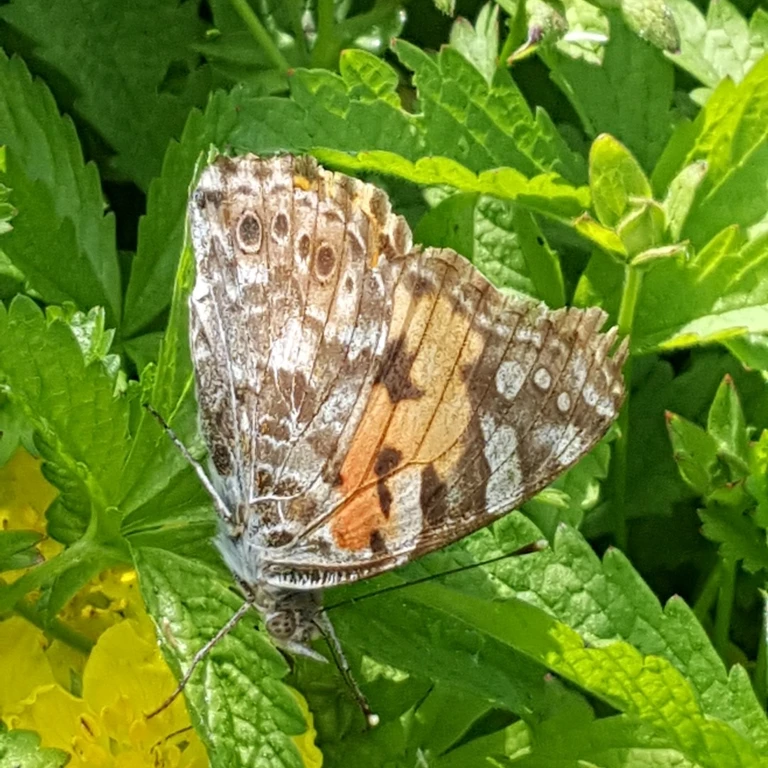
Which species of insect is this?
Vanessa cardui
